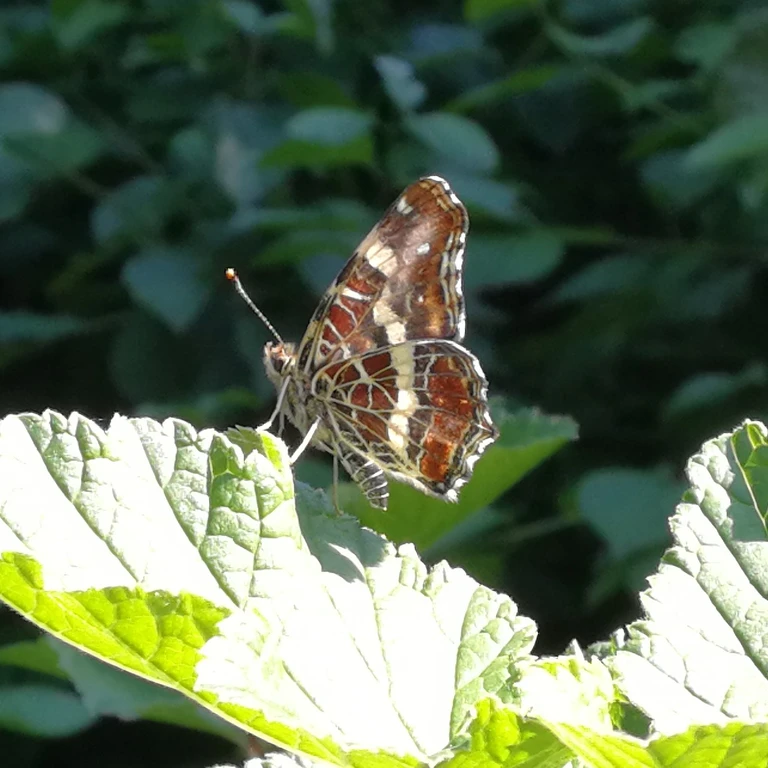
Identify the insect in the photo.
Araschnia levana
